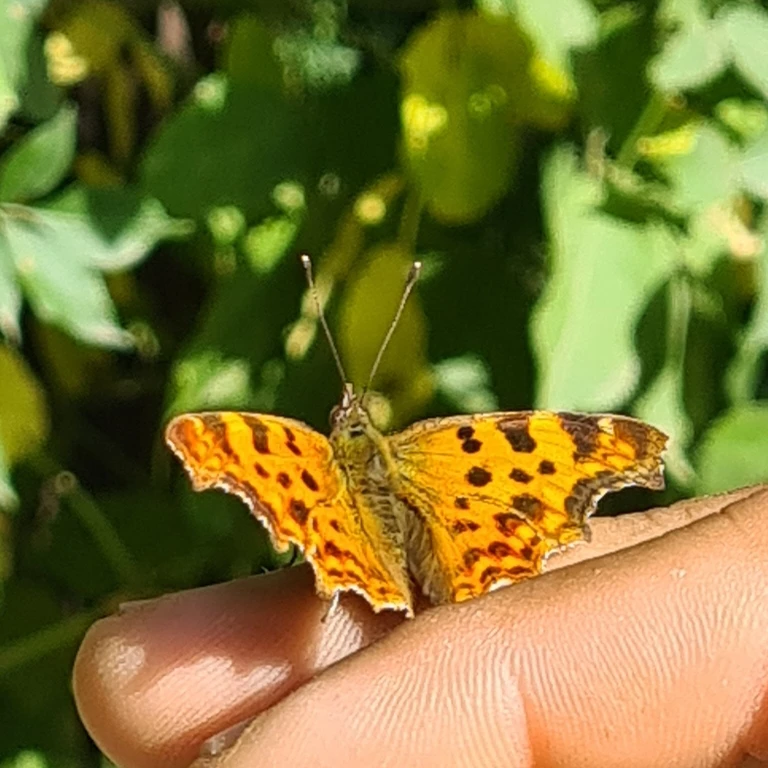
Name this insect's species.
Polygonia c-album
